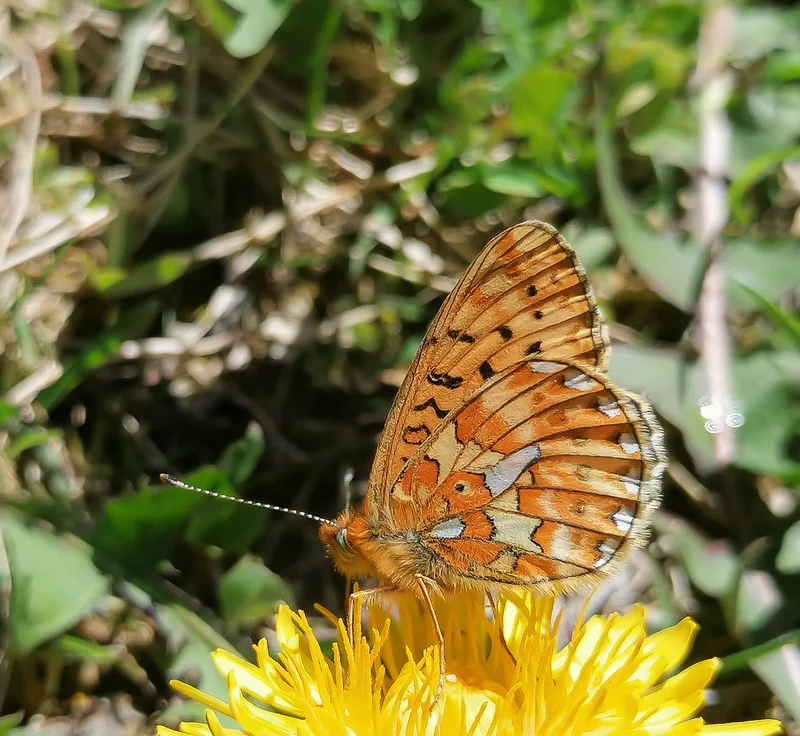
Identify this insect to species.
Boloria euphrosyne (also Clossiana euphrosyne)
